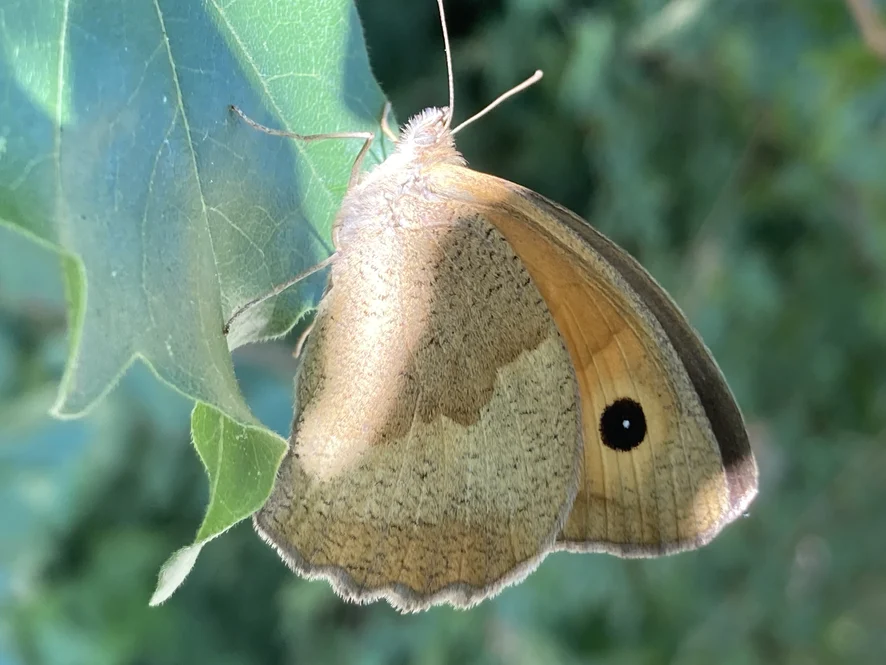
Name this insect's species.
Maniola jurtina
